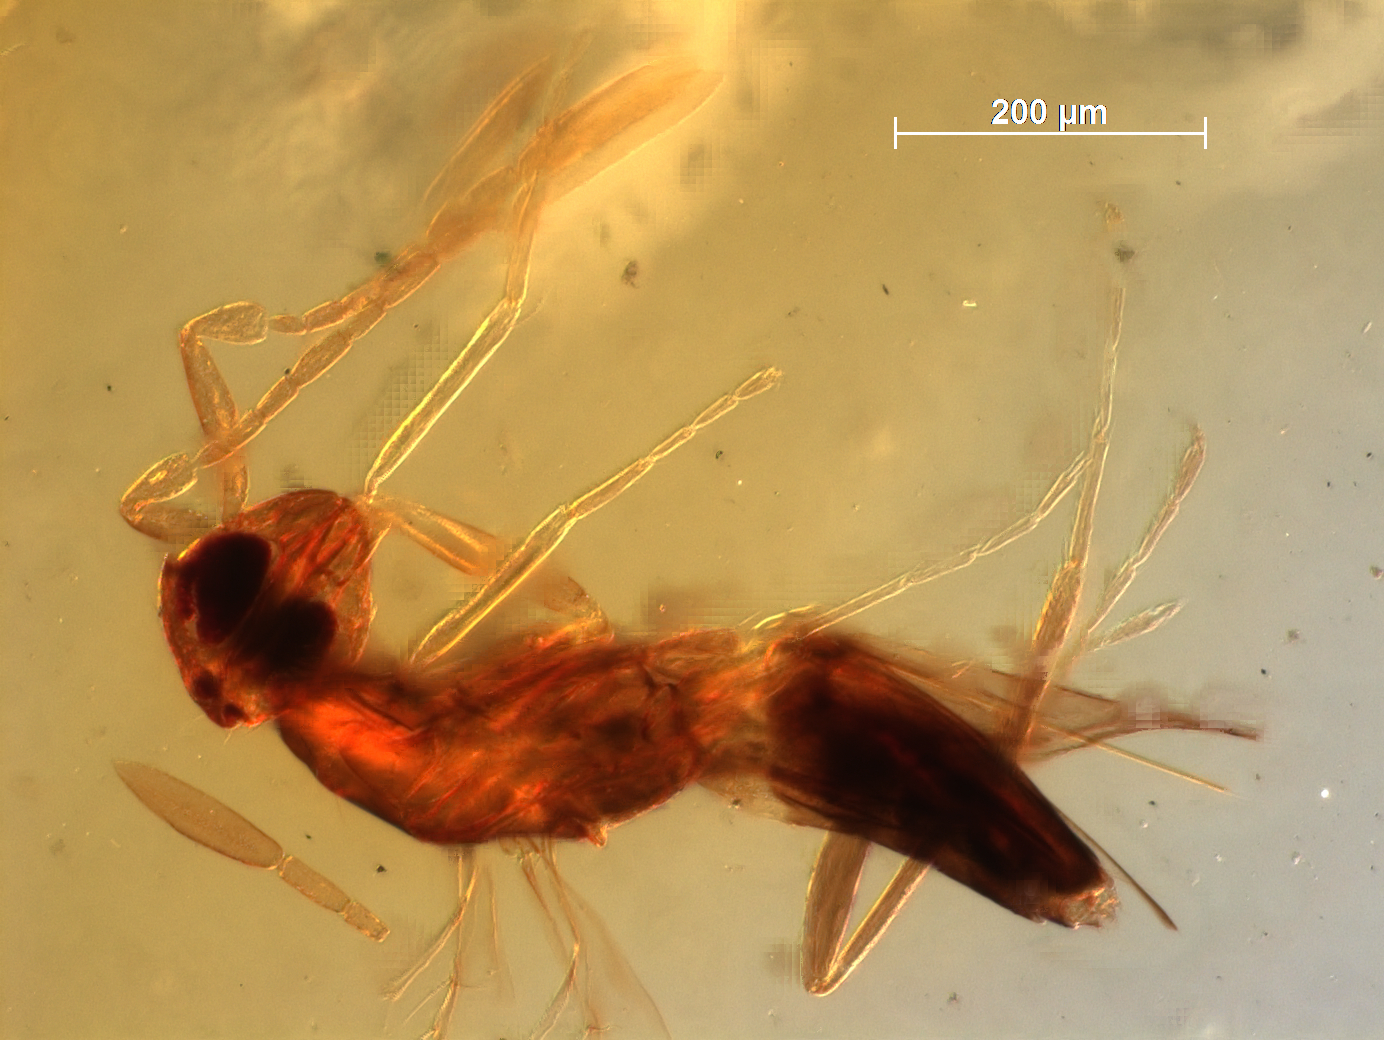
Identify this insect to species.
Anaphes picinus
